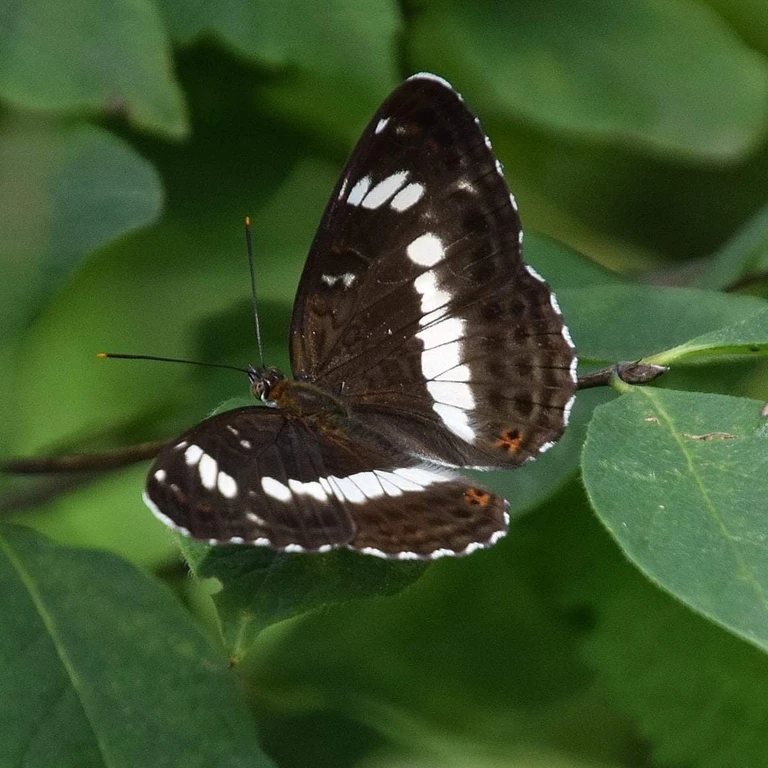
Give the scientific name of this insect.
Limenitis camilla (also Ladoga camilla)
